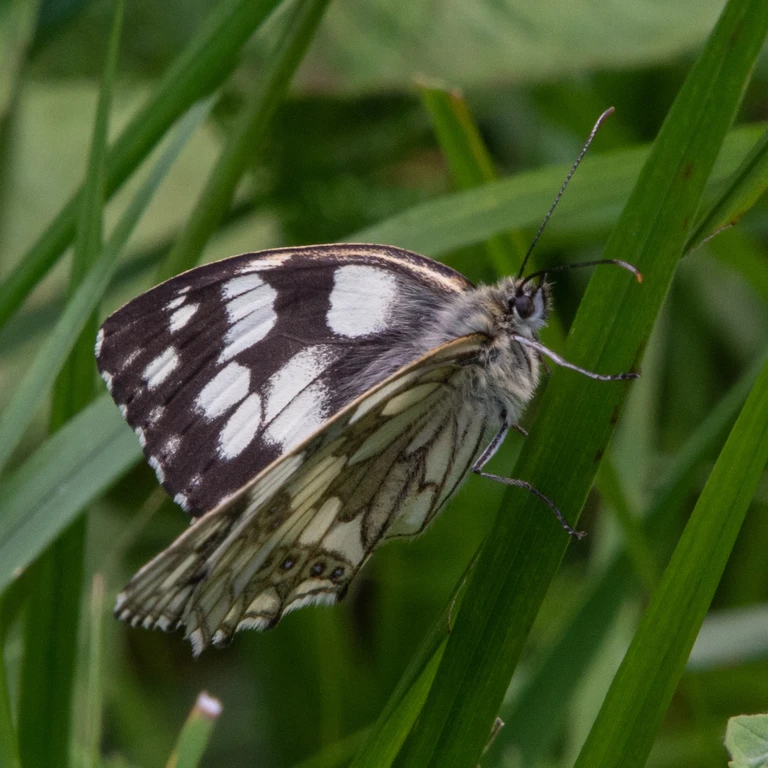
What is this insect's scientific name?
Melanargia galathea
